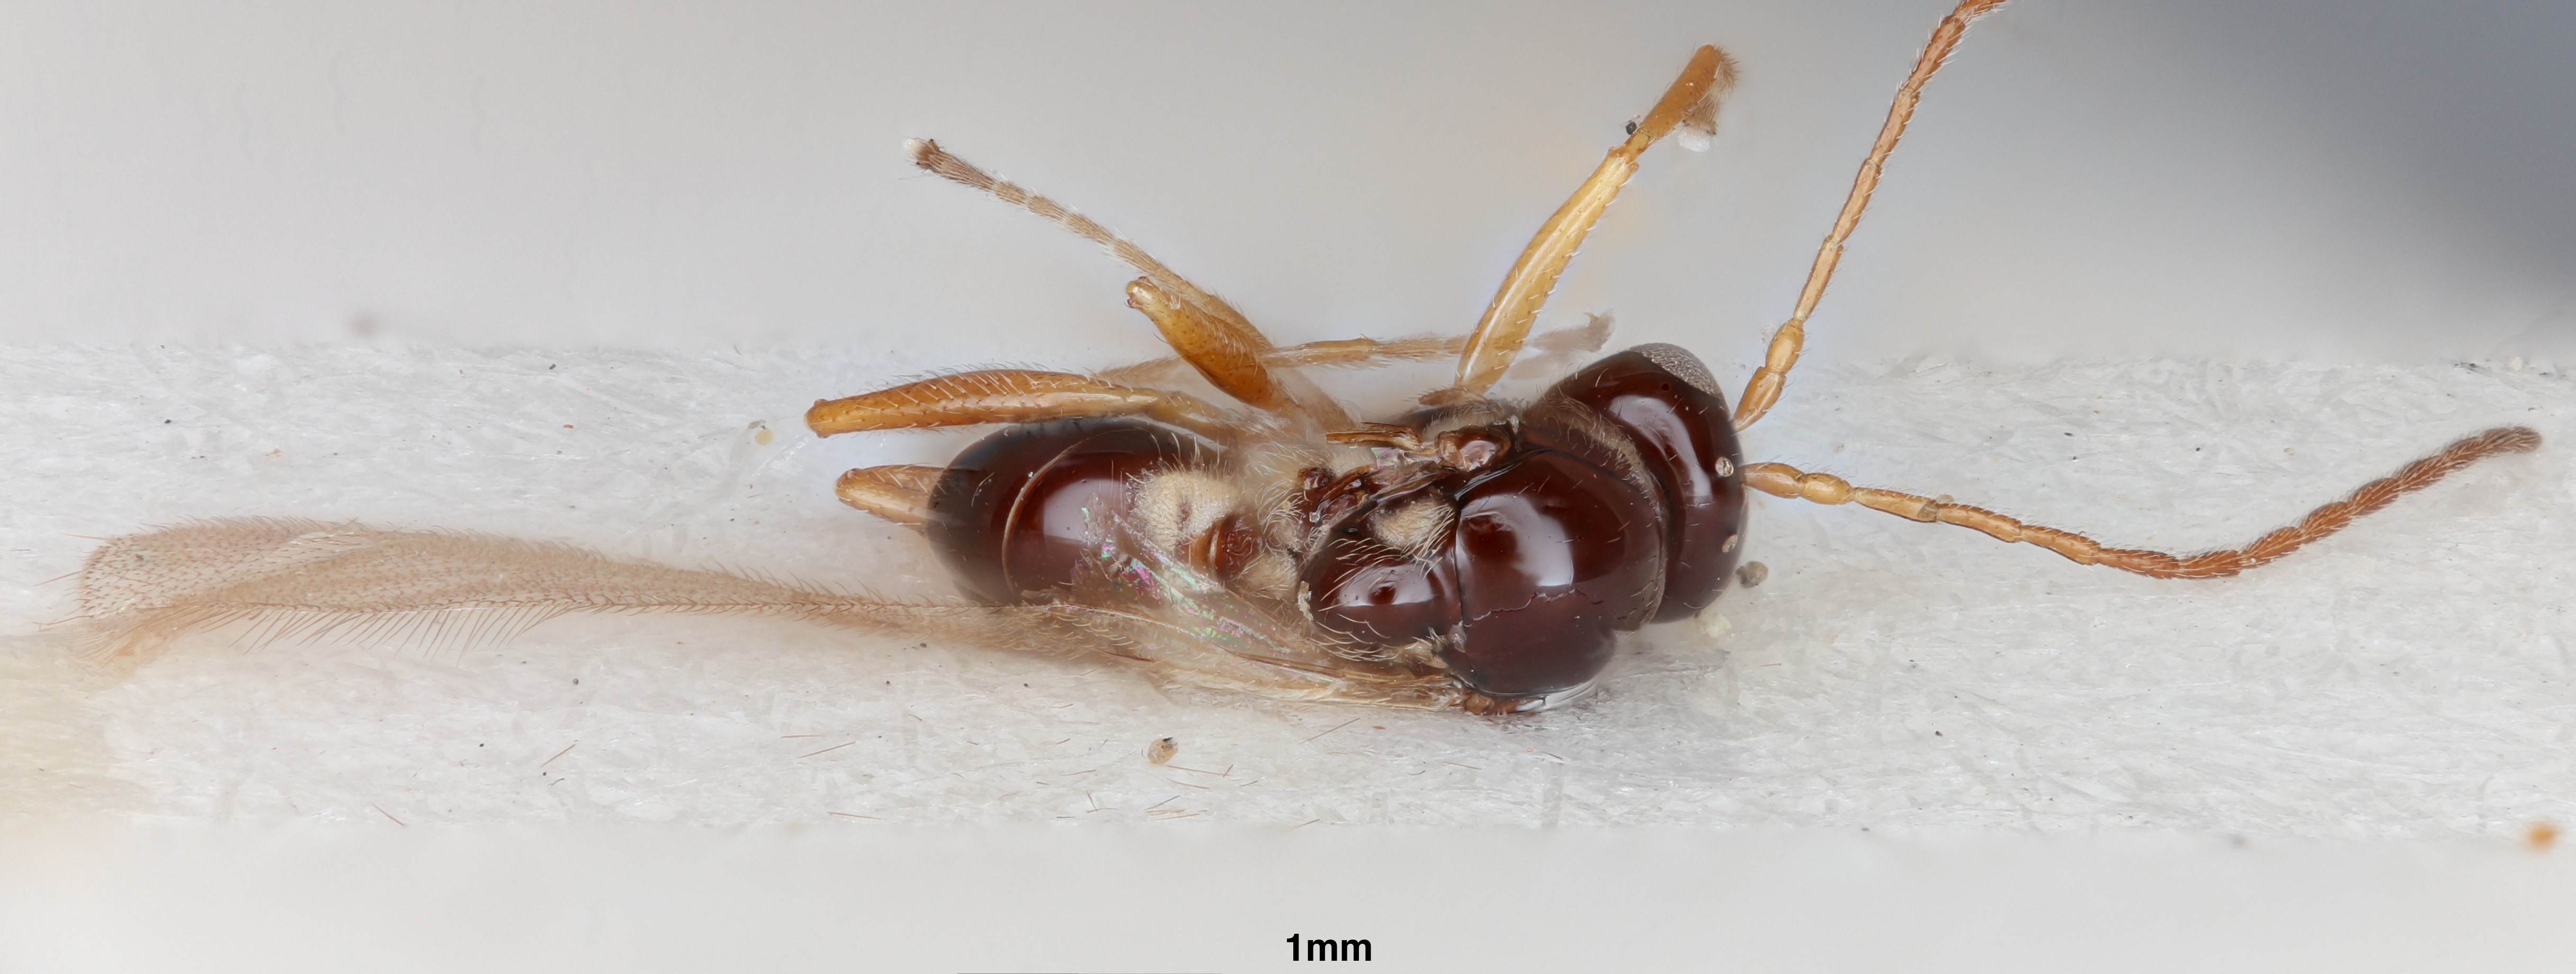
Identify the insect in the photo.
Alloxysta costaricensis
